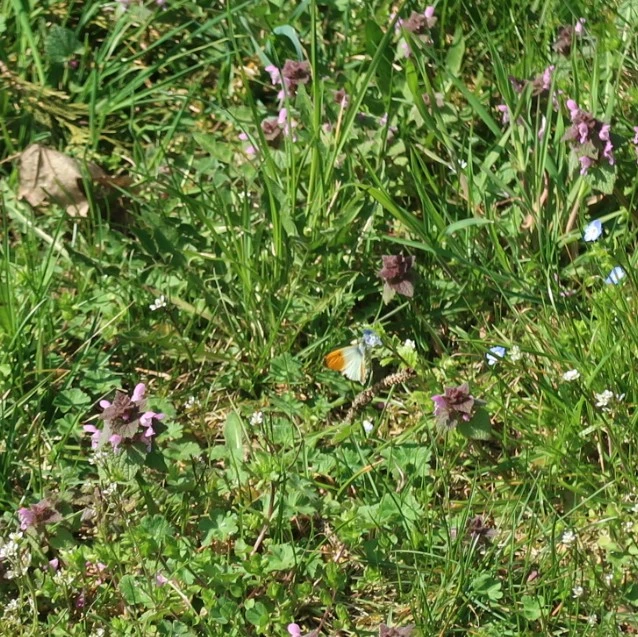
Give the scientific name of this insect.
Anthocharis cardamines
